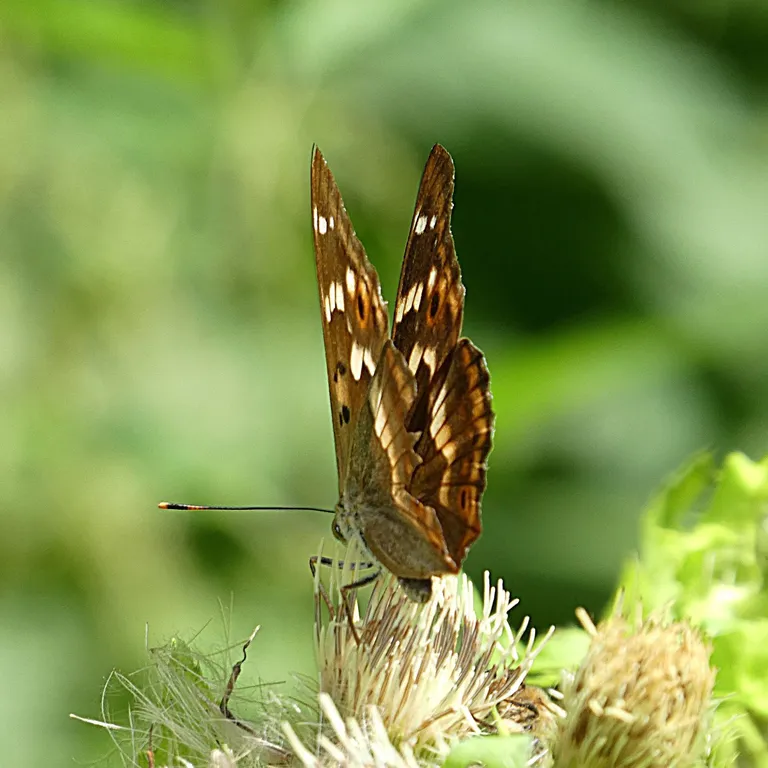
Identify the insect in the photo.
Apatura ilia
